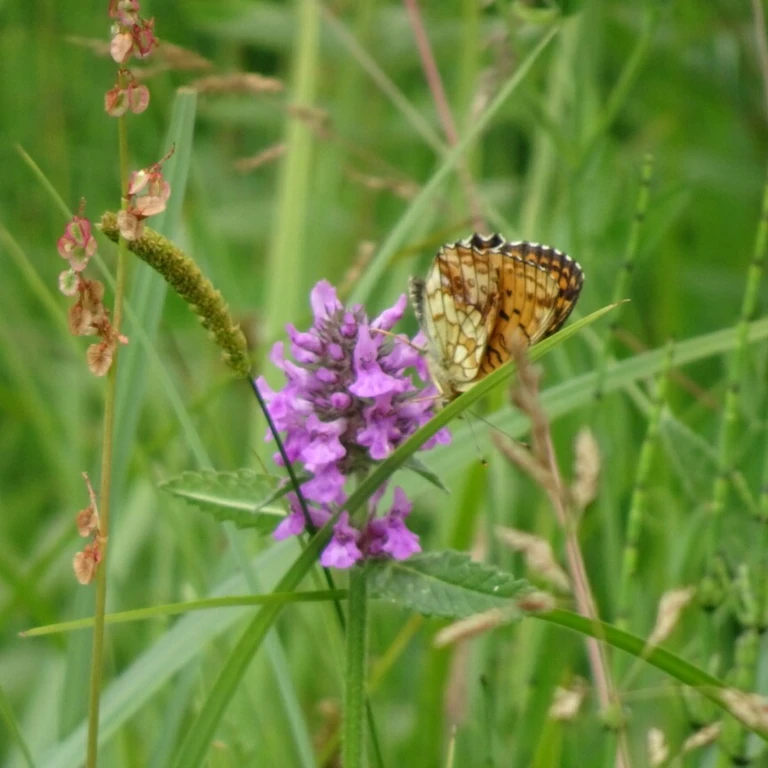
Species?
Brenthis ino
